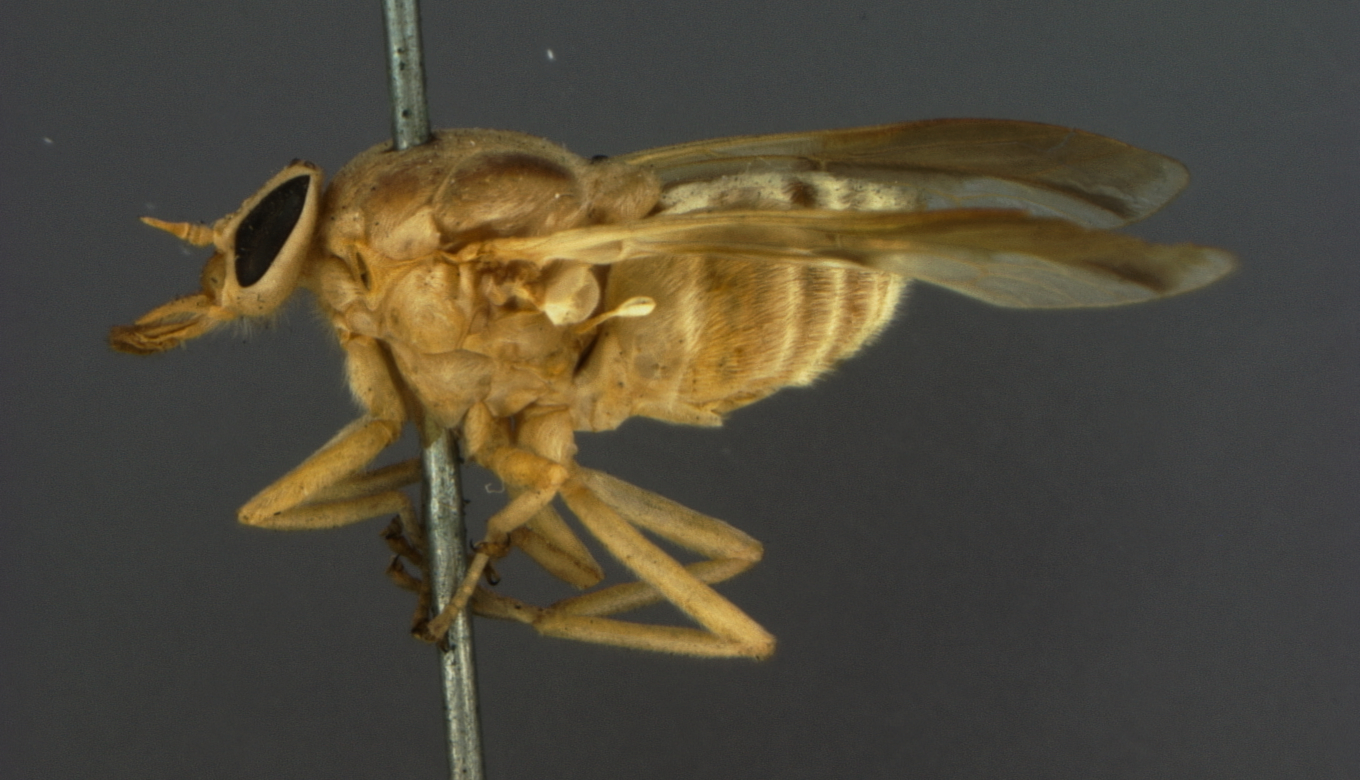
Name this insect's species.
Goniops chrysocoma (also Goniops hippoboscoides)
